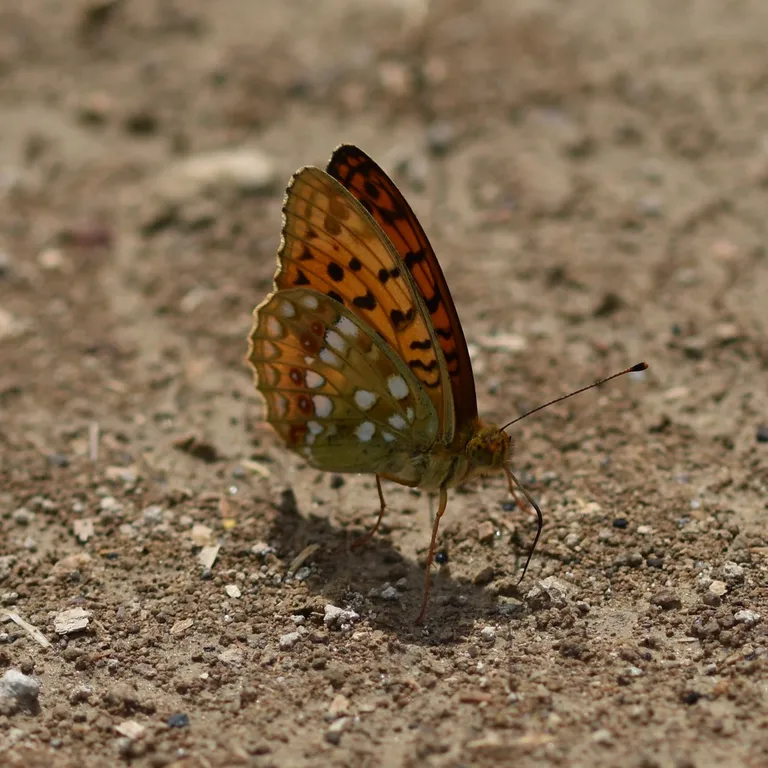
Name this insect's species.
Fabriciana adippe
